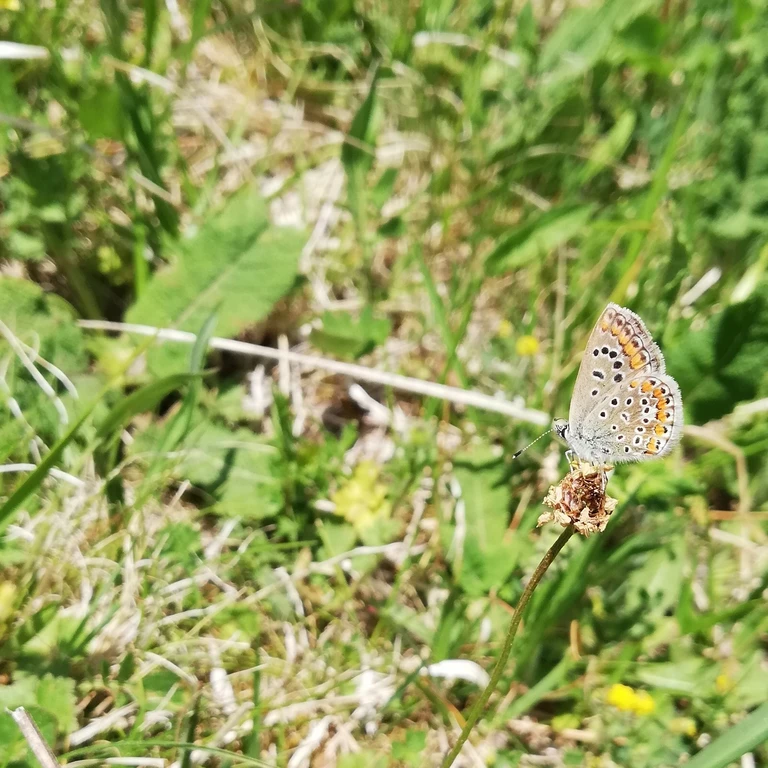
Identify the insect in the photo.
Polyommatus icarus
